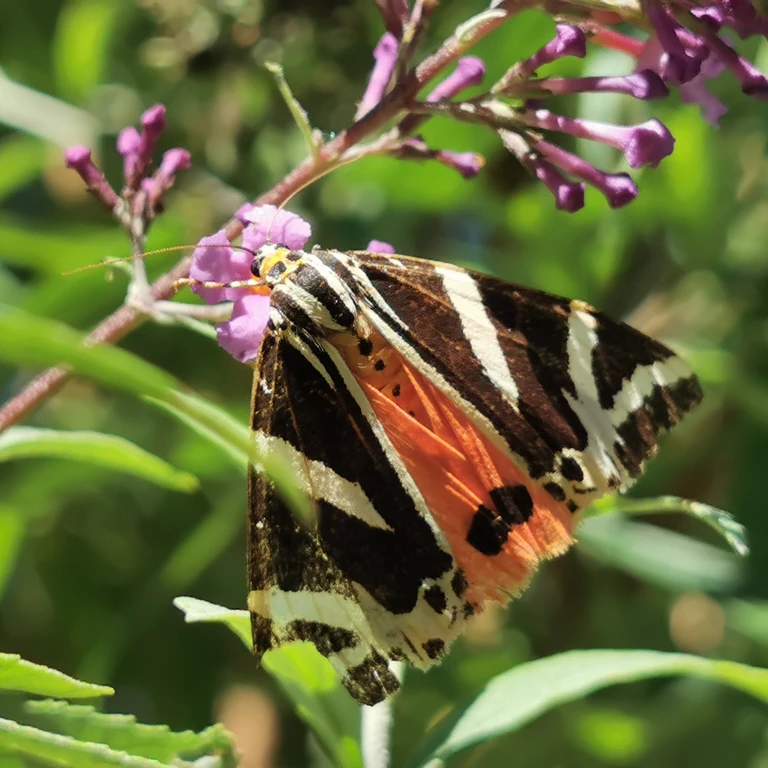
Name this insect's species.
Euplagia quadripunctaria
